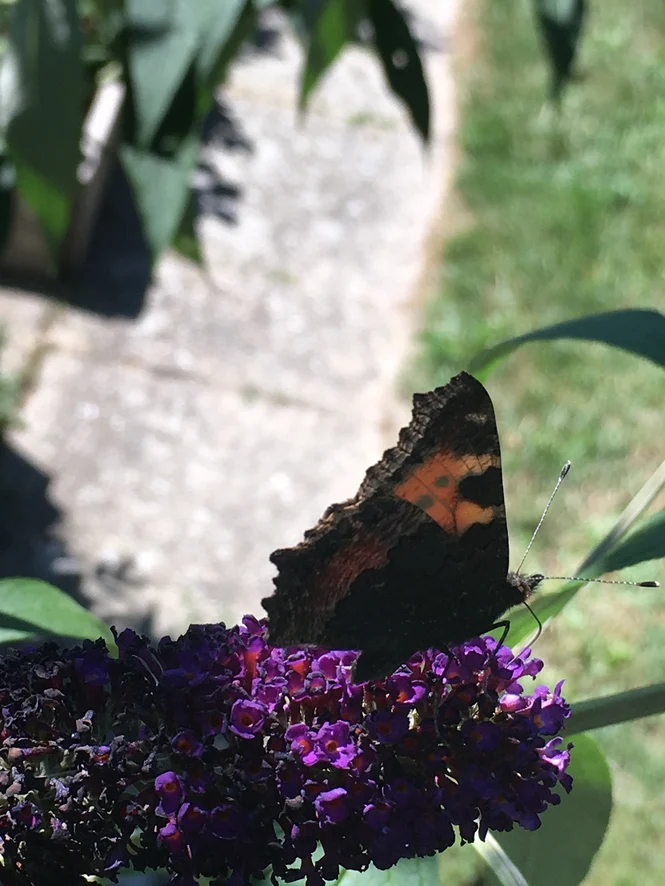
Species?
Aglais urticae
